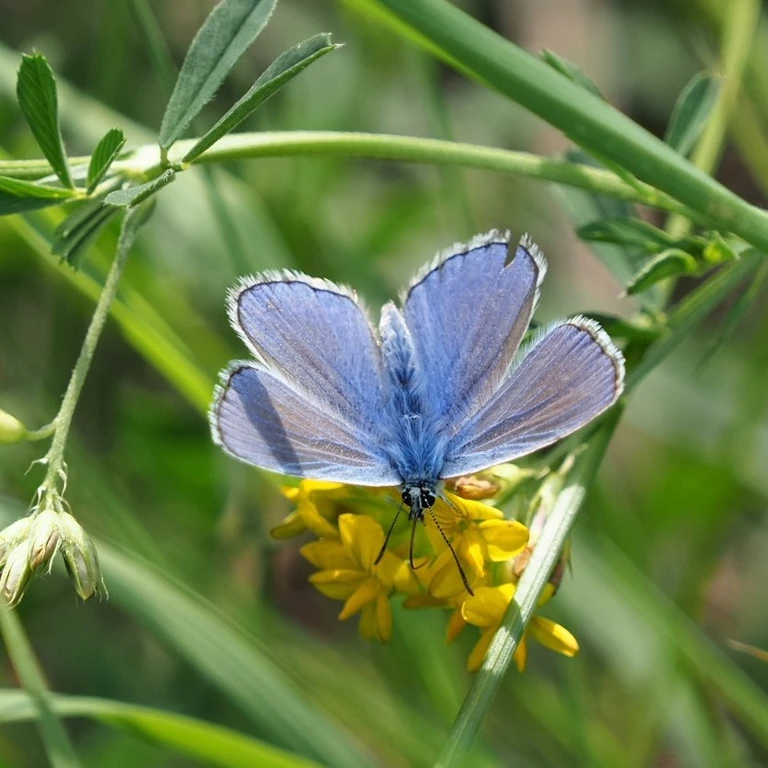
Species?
Polyommatus icarus
